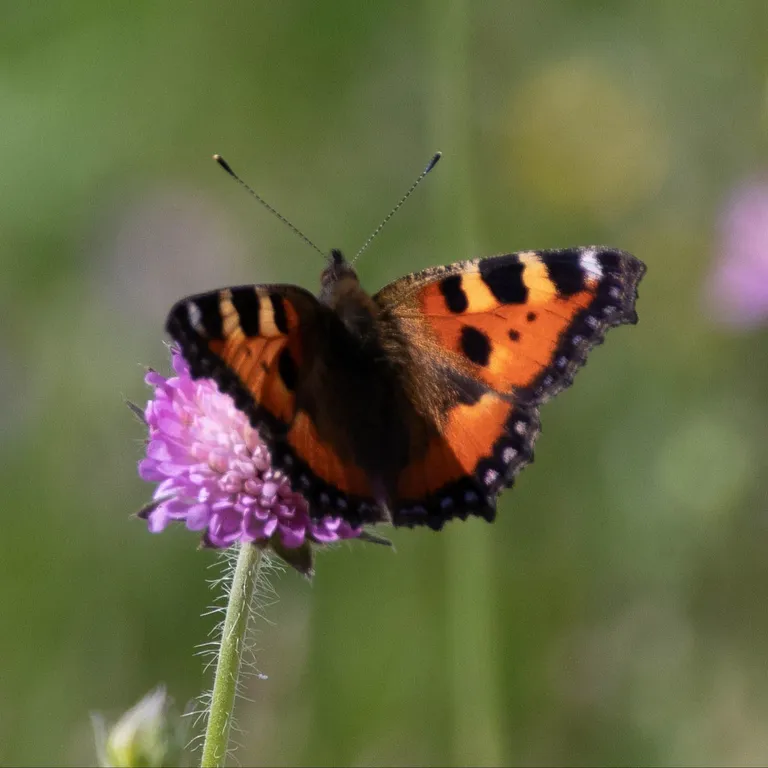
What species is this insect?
Aglais urticae
